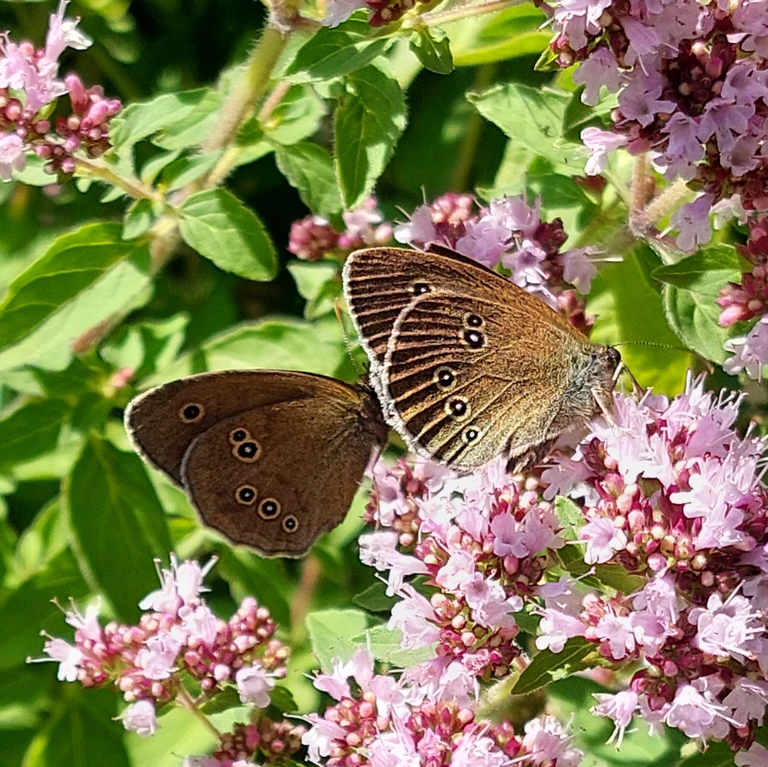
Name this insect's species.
Aphantopus hyperantus
